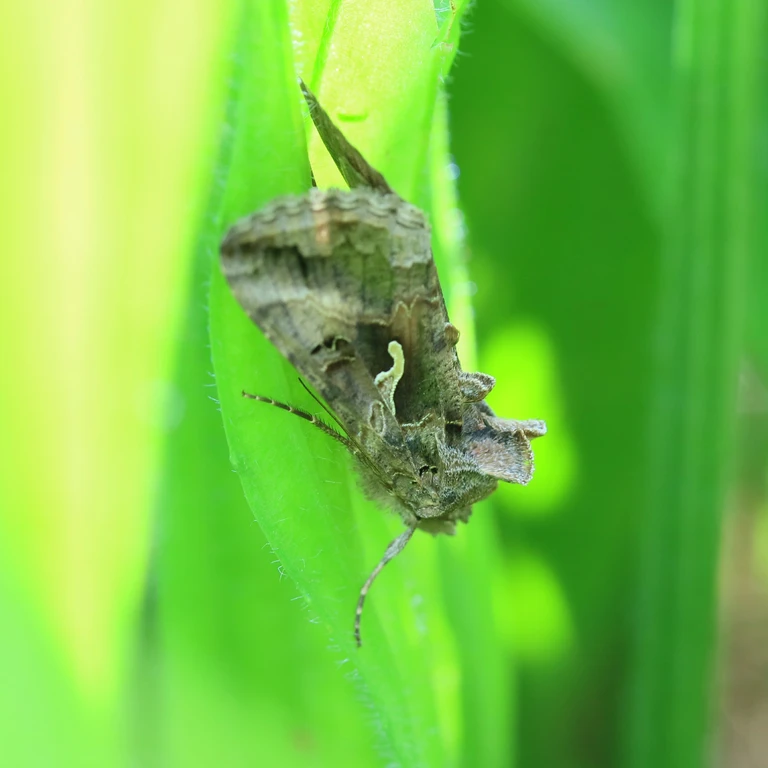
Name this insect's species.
Autographa gamma
